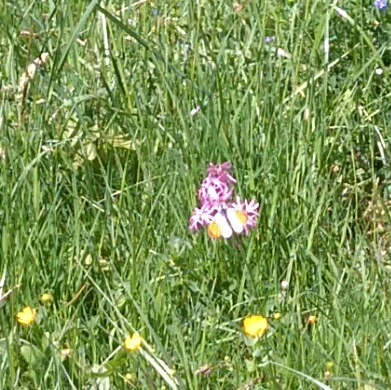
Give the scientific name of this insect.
Anthocharis cardamines
